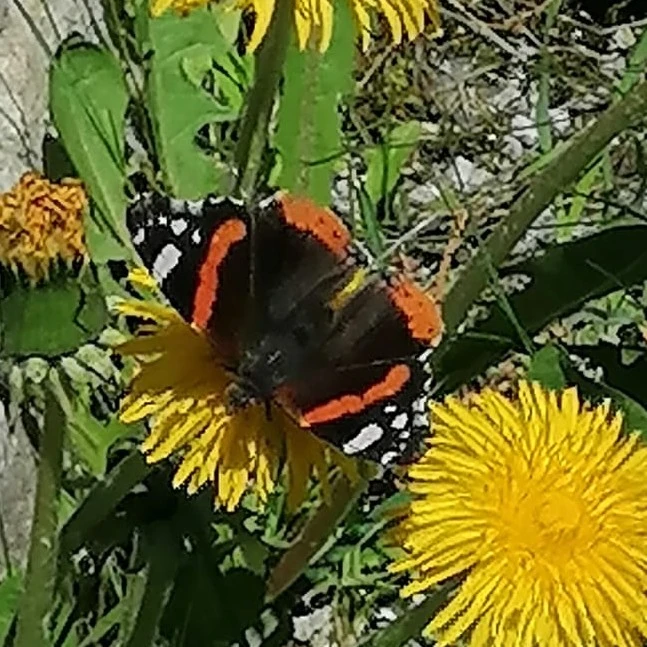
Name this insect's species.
Vanessa atalanta
